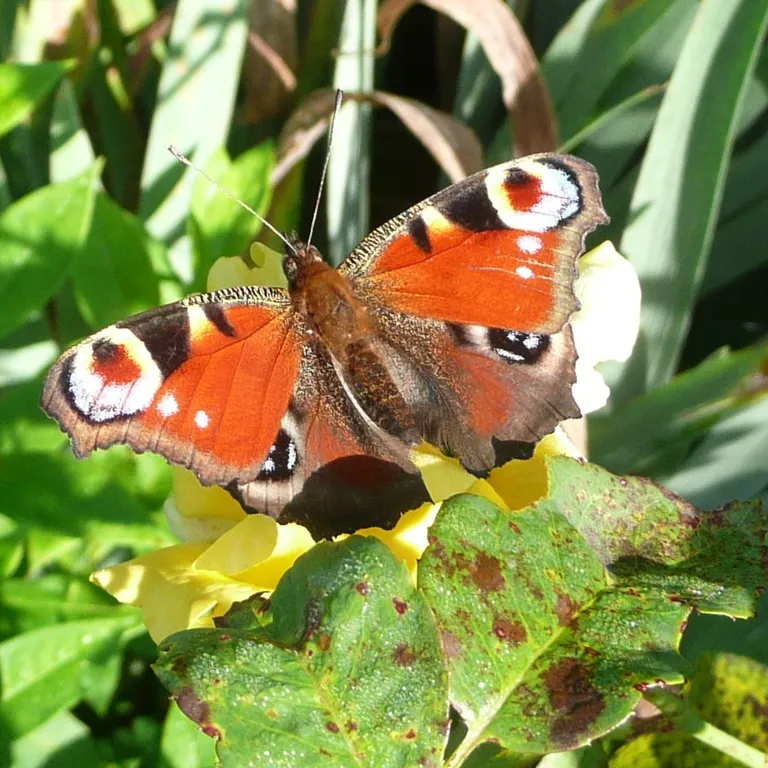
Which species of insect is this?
Aglais io
